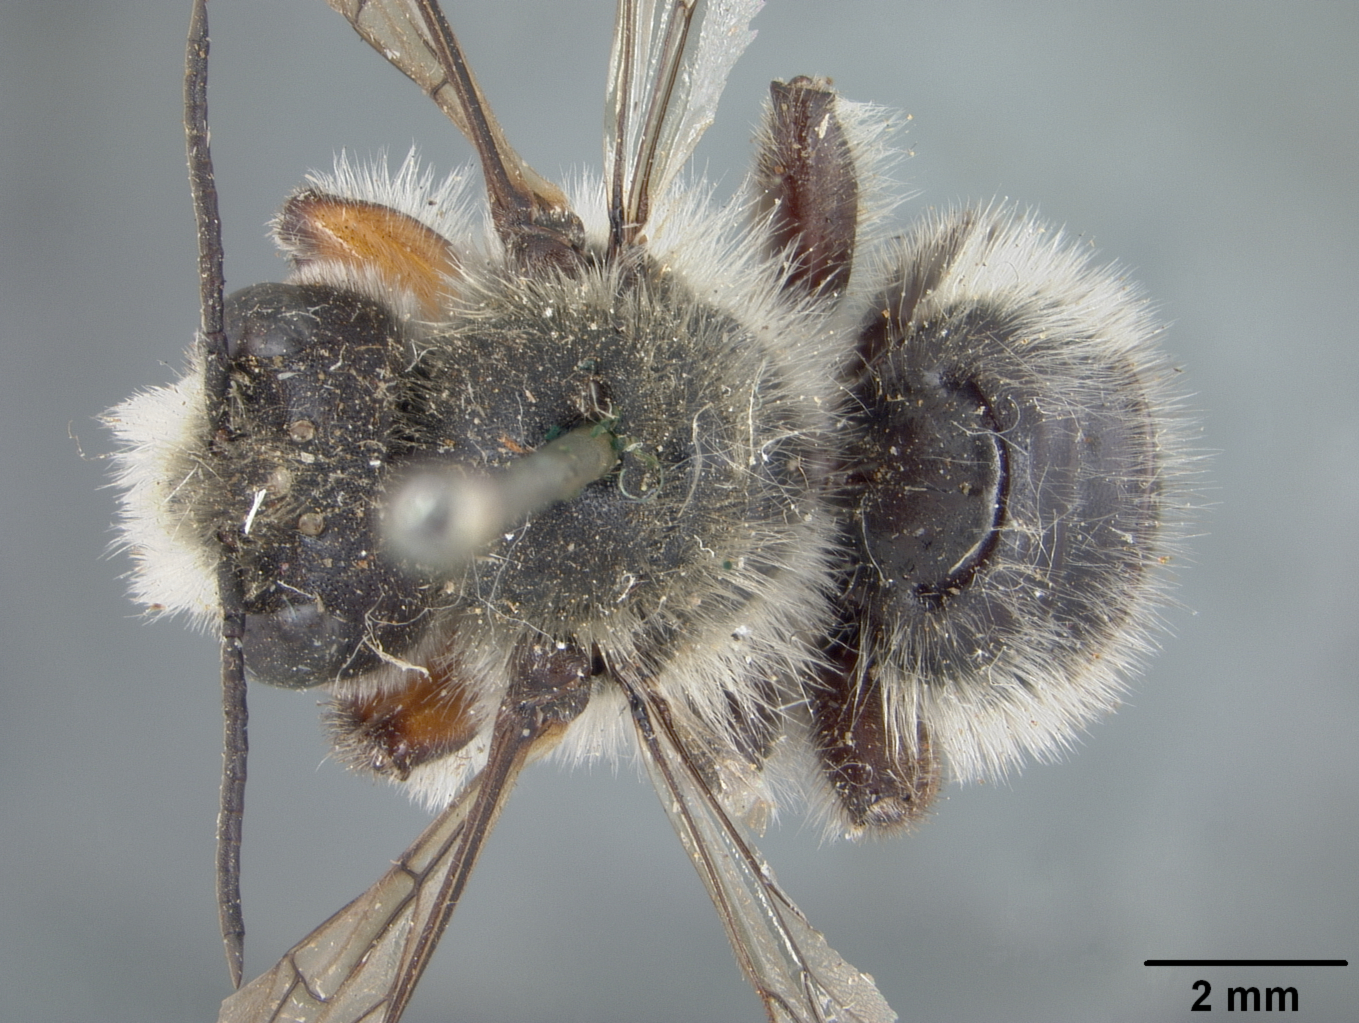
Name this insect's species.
Megachile calogaster
